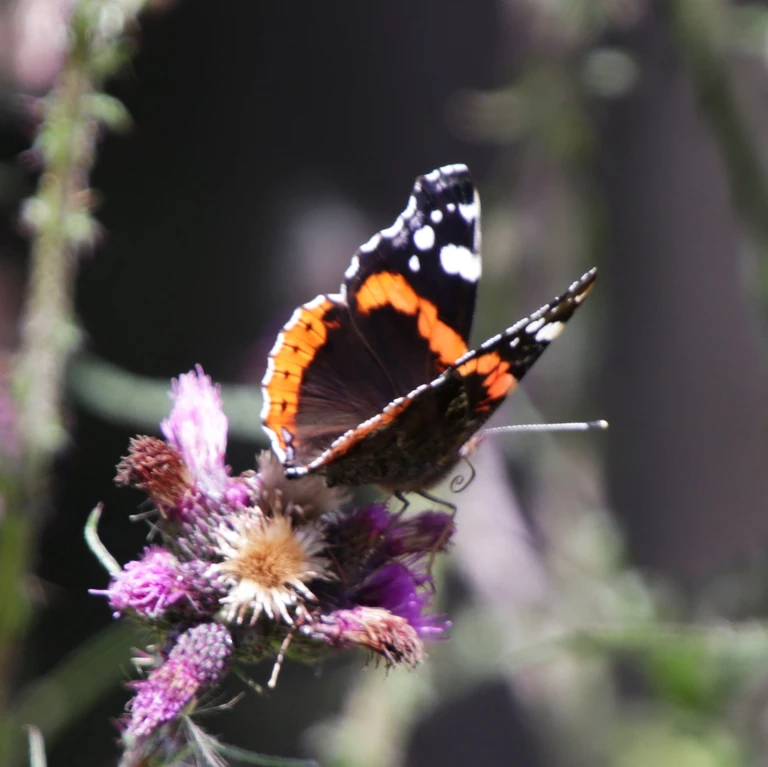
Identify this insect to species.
Vanessa atalanta
